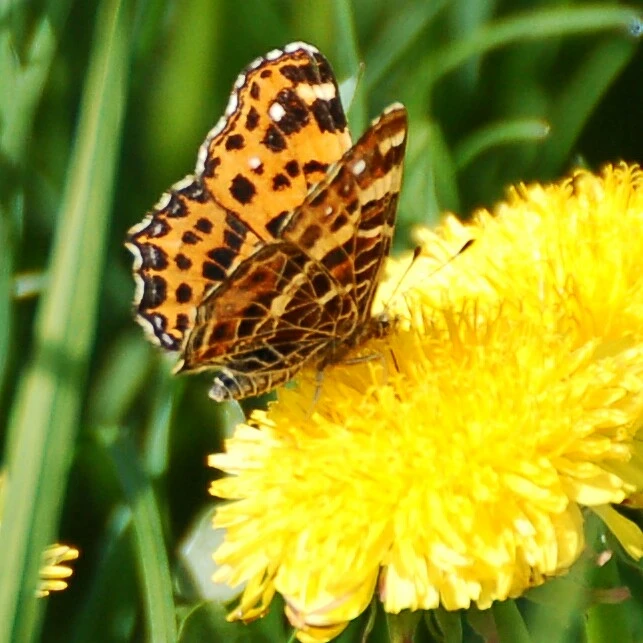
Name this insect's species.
Araschnia levana
